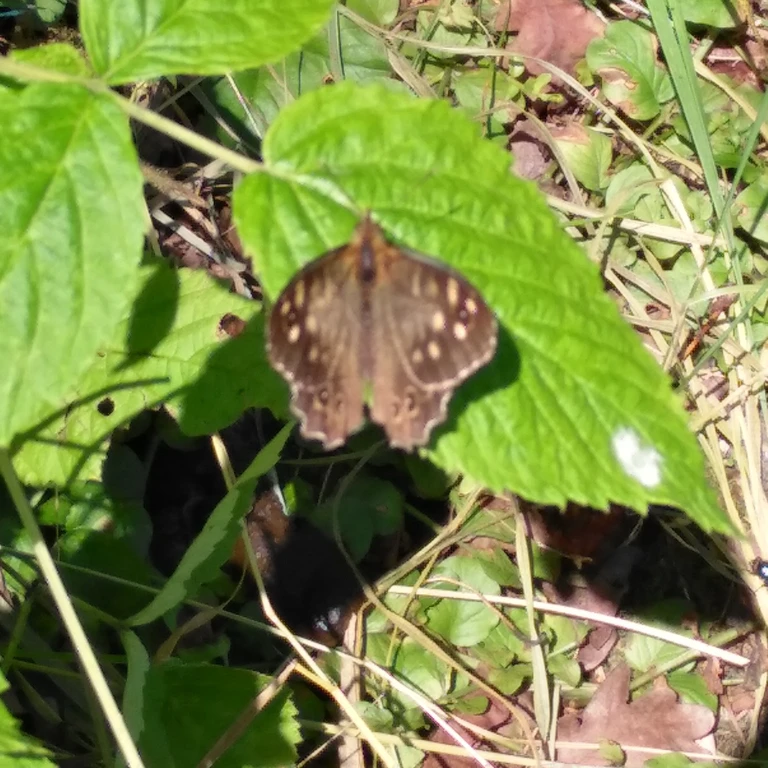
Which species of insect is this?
Pararge aegeria
